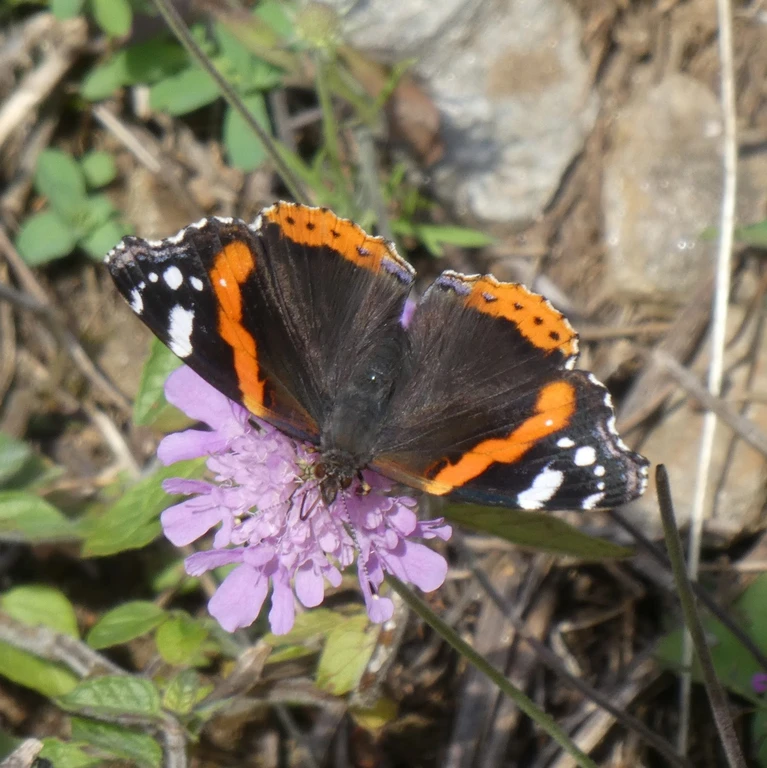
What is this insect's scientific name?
Vanessa atalanta
